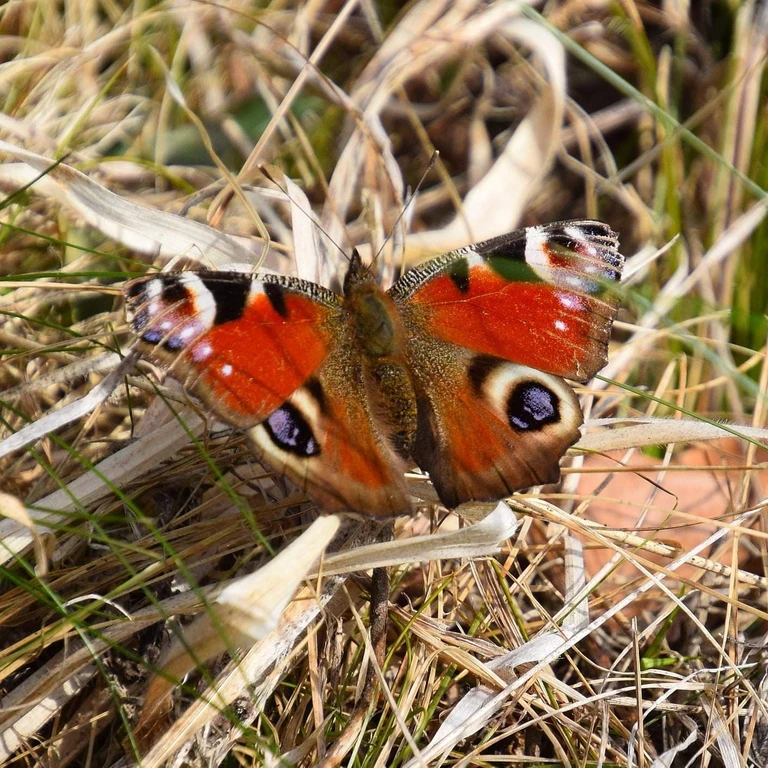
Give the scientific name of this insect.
Aglais io
